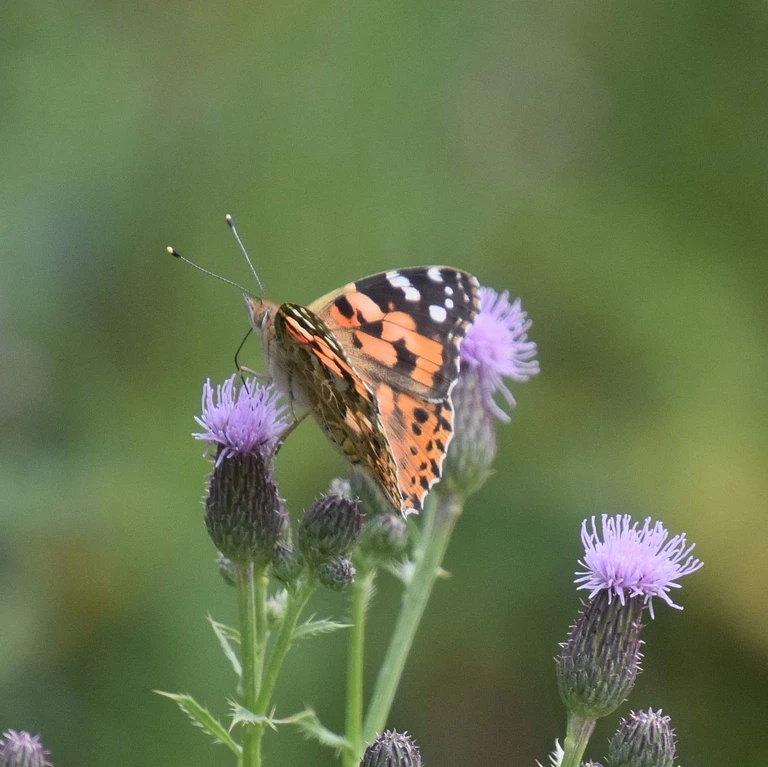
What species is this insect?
Vanessa cardui
